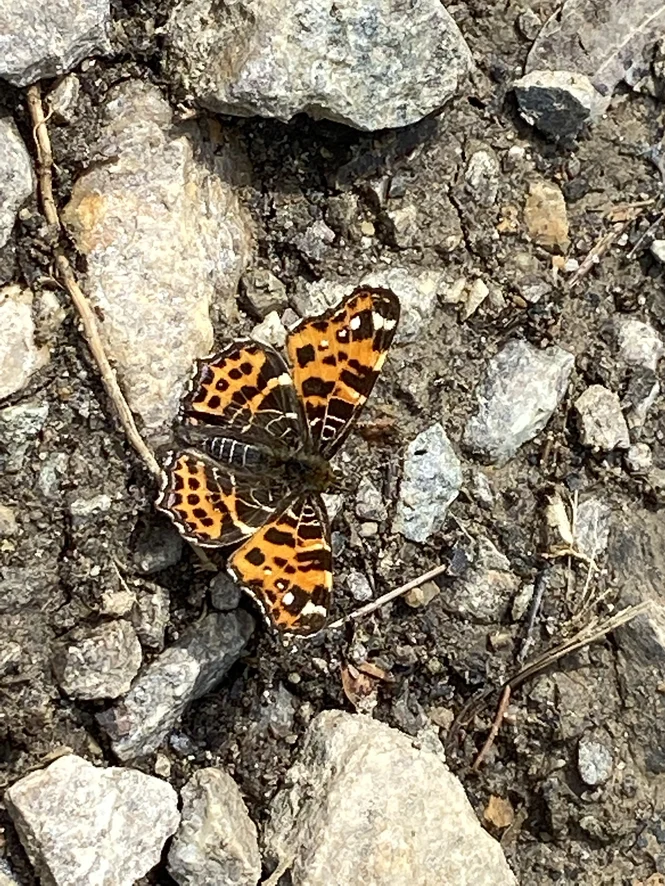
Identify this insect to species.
Araschnia levana
